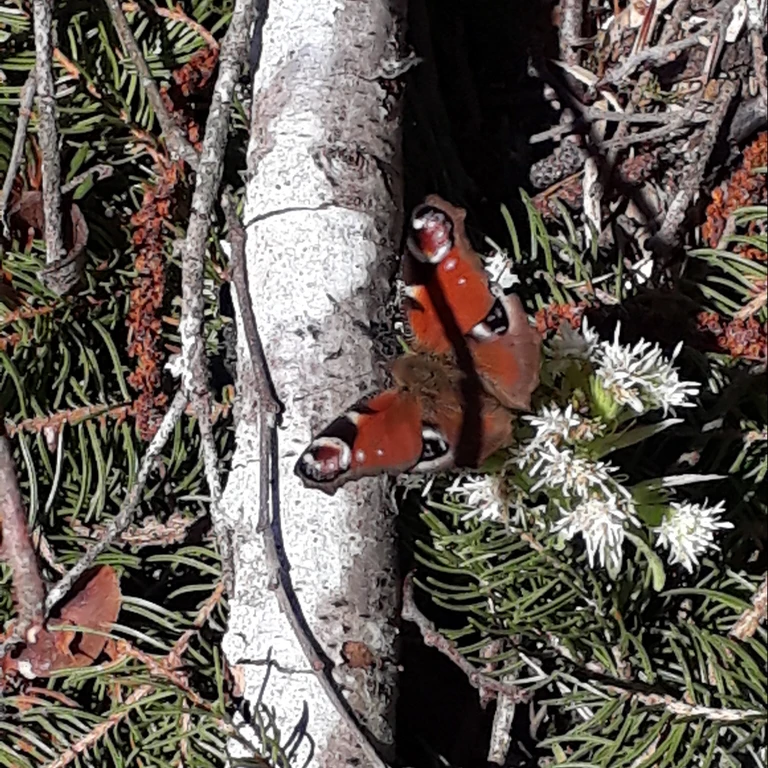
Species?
Aglais io
